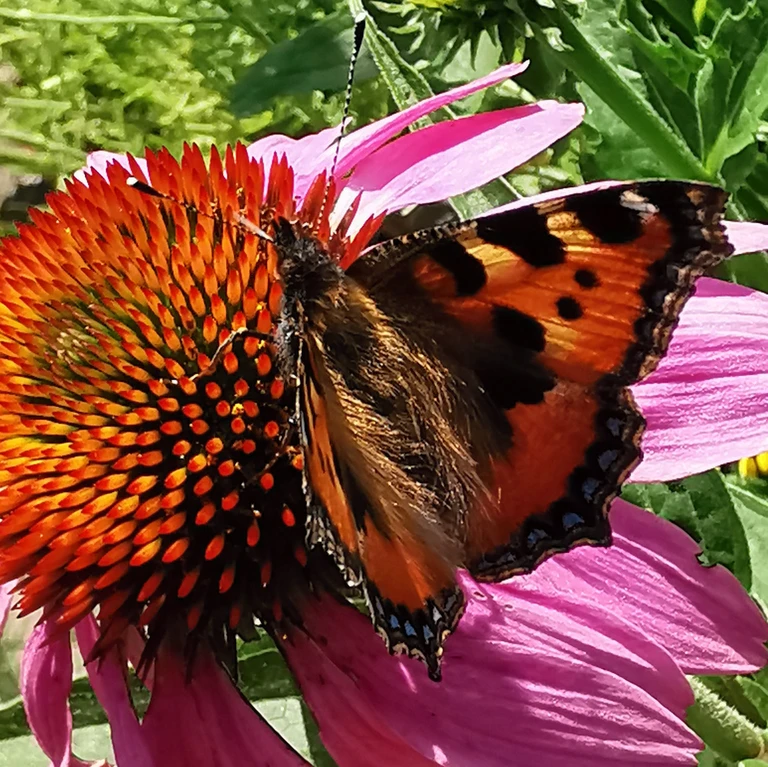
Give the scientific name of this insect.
Aglais urticae
